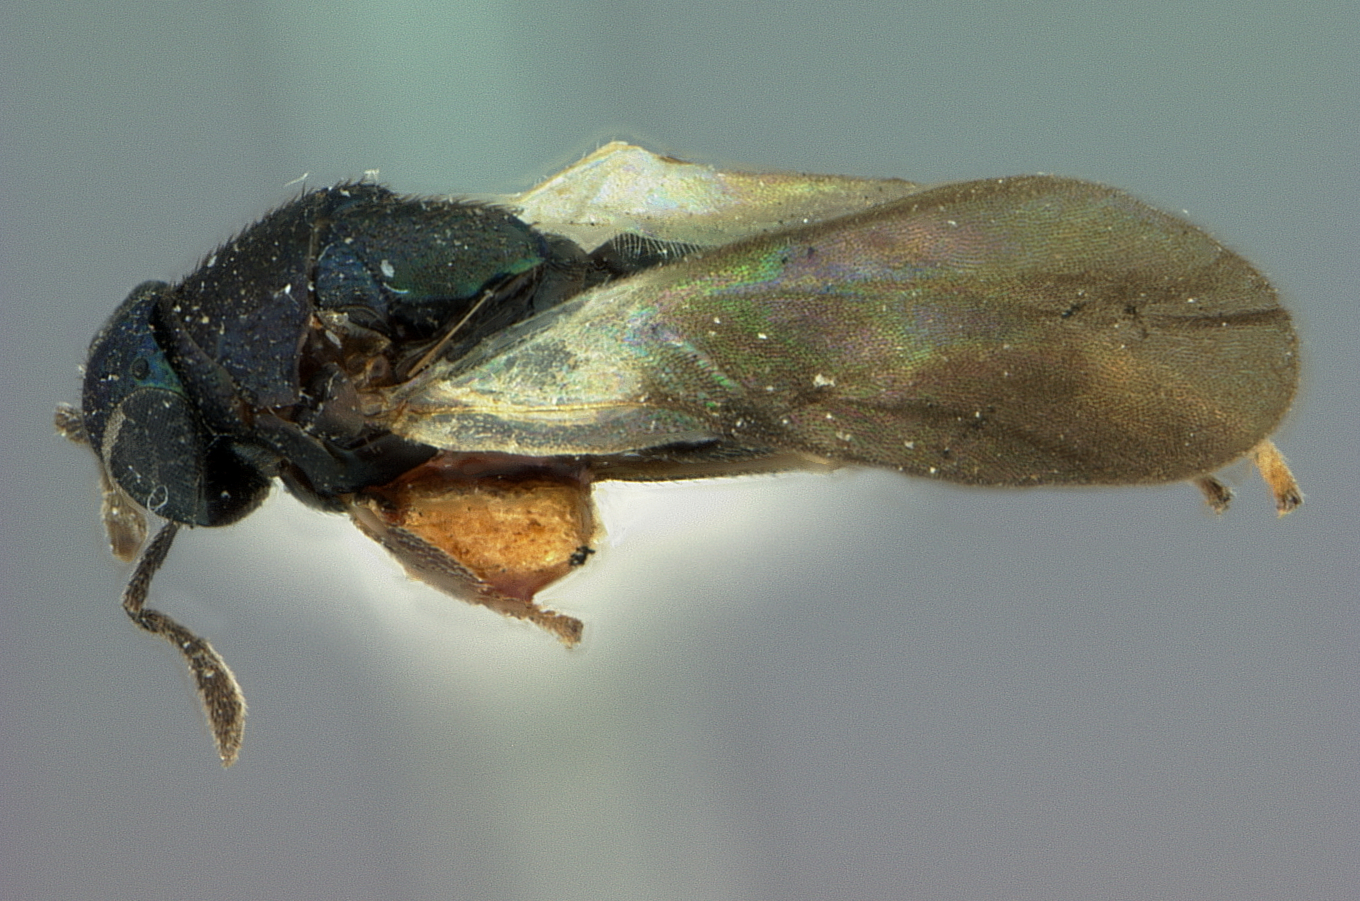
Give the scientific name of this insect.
Tachinaephagus fuscipennis
